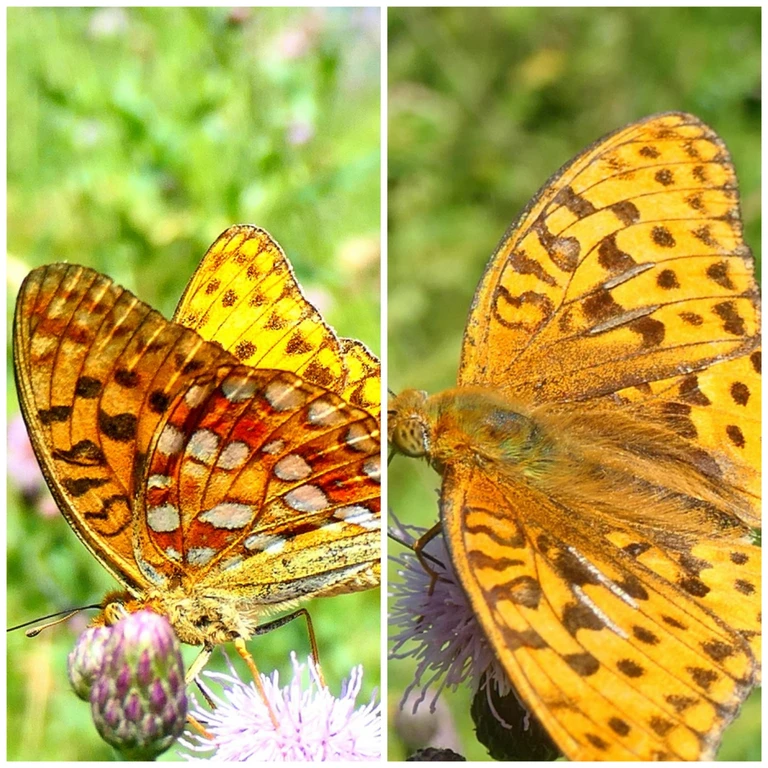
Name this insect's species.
Fabriciana adippe
